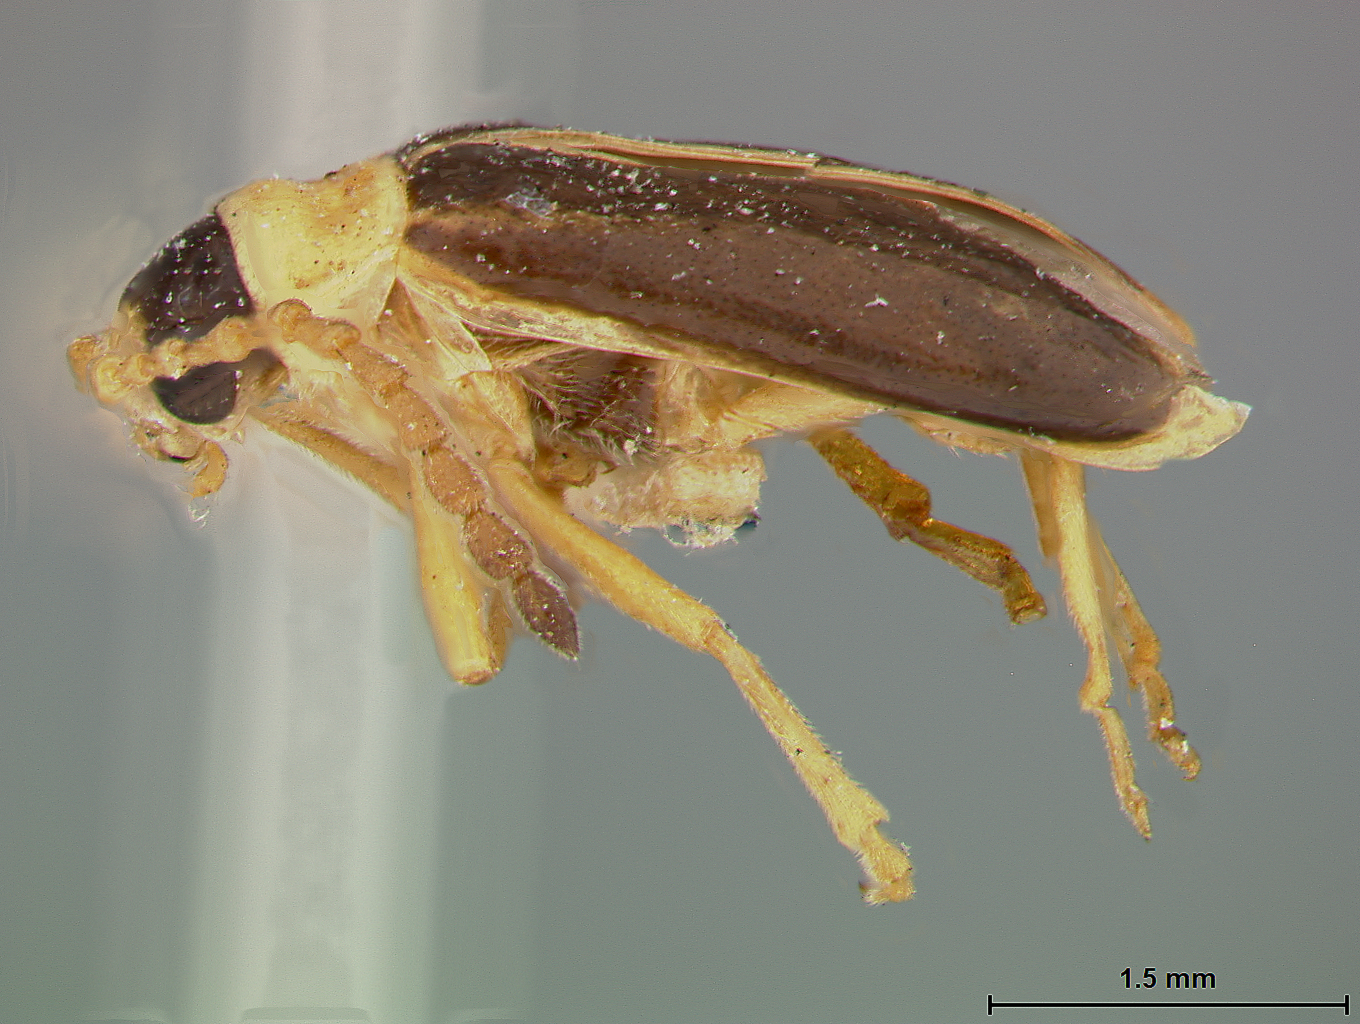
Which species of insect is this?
Phyllobrotica stenidea
